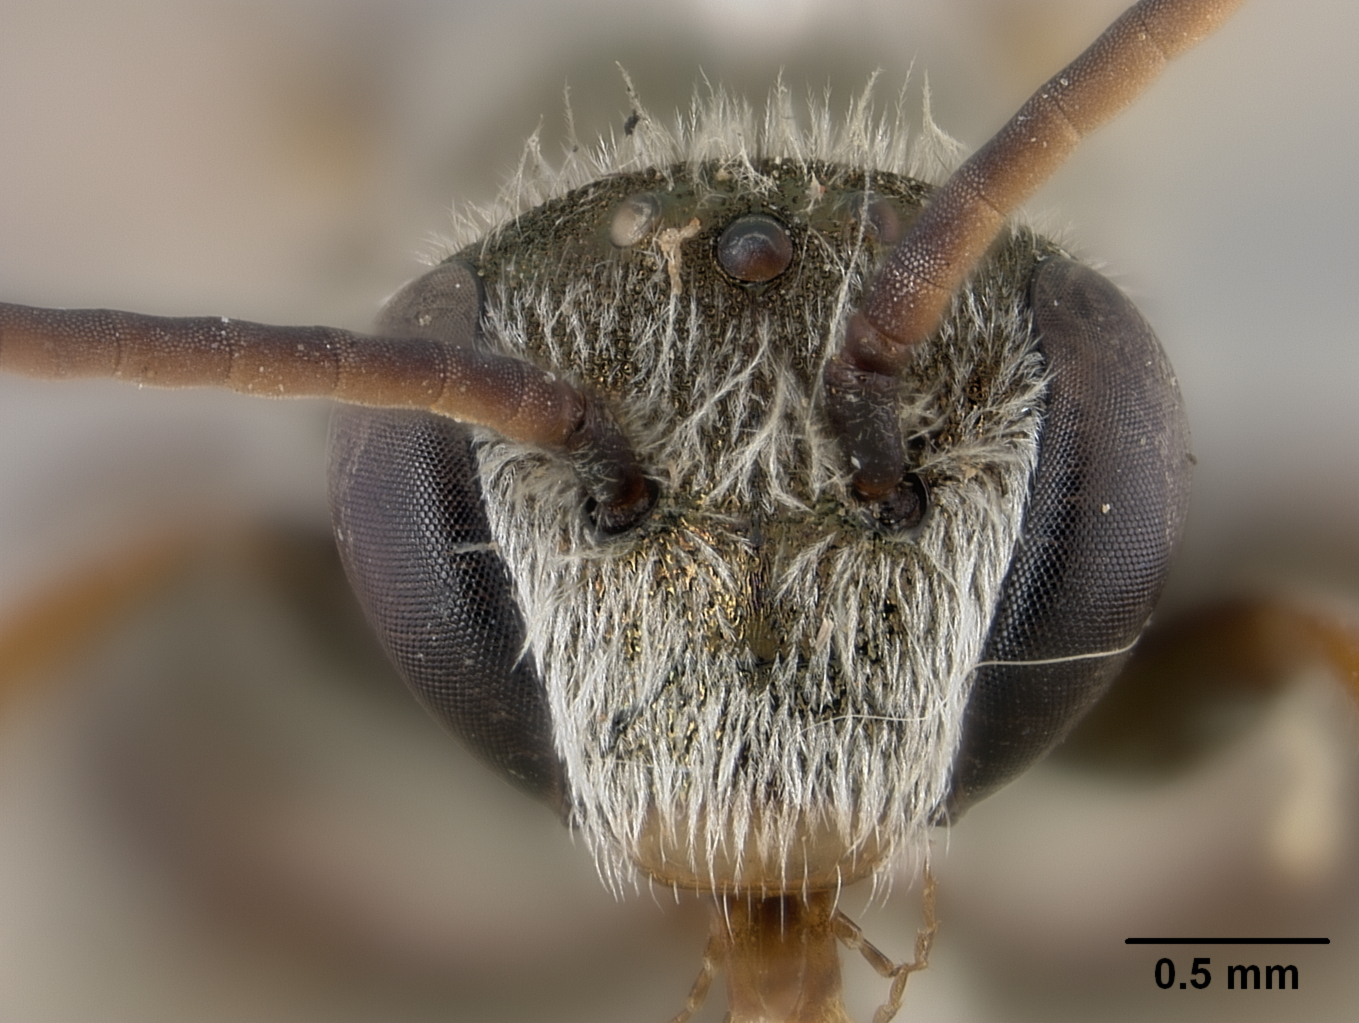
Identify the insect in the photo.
Nomia hippophila
